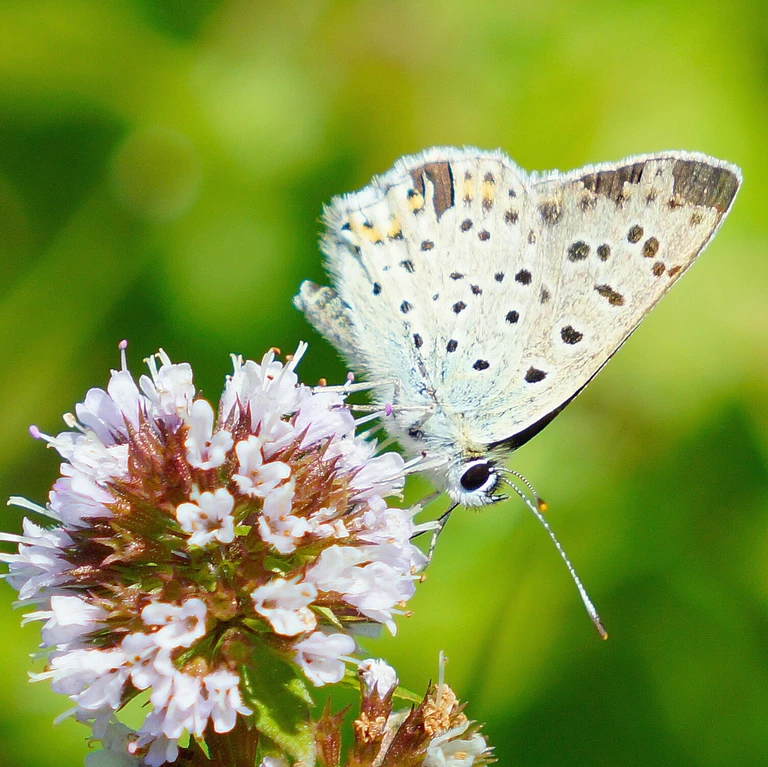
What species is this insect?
Lycaena tityrus (also Loweia tityrus)
